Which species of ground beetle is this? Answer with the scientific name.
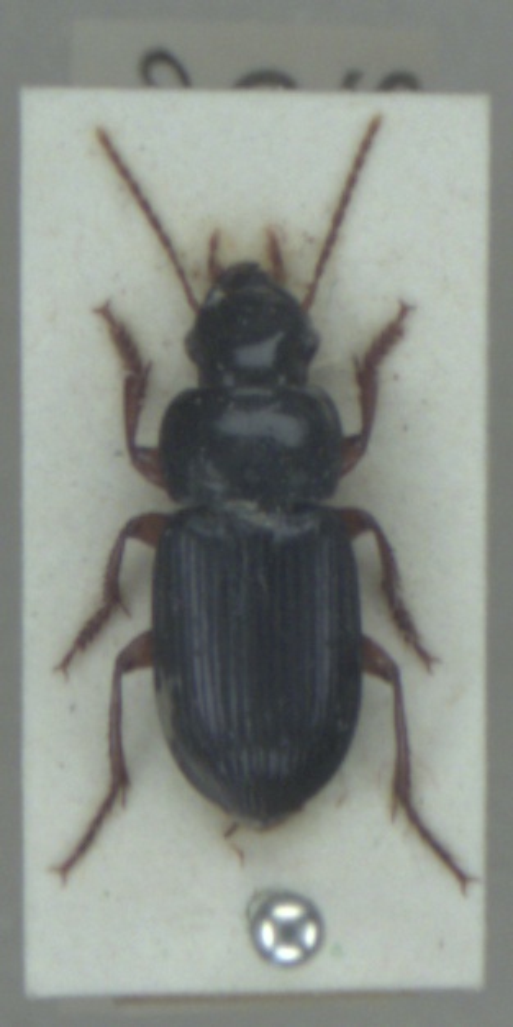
Harpalus laevipes
